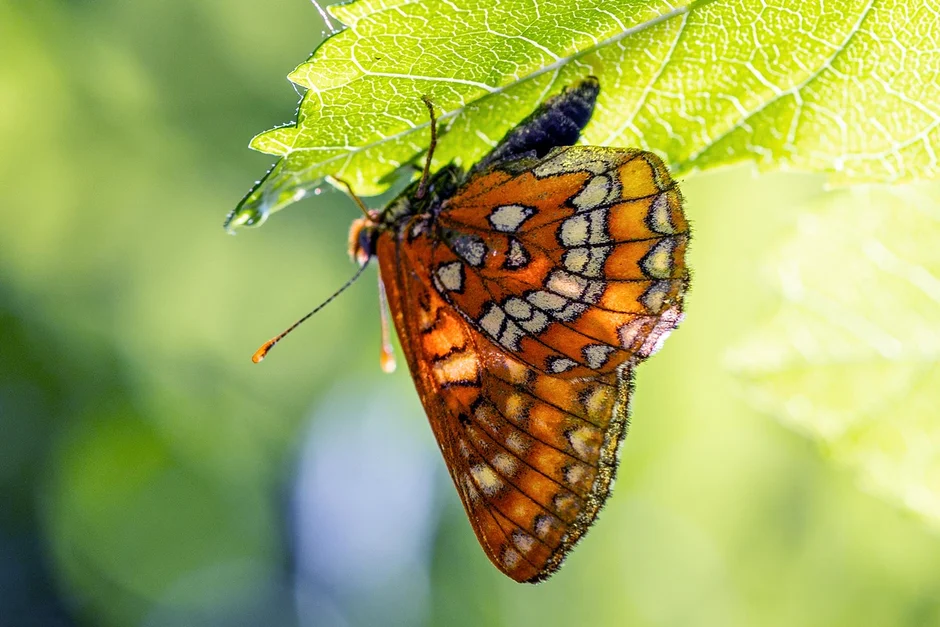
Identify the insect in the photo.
Euphydryas maturna
